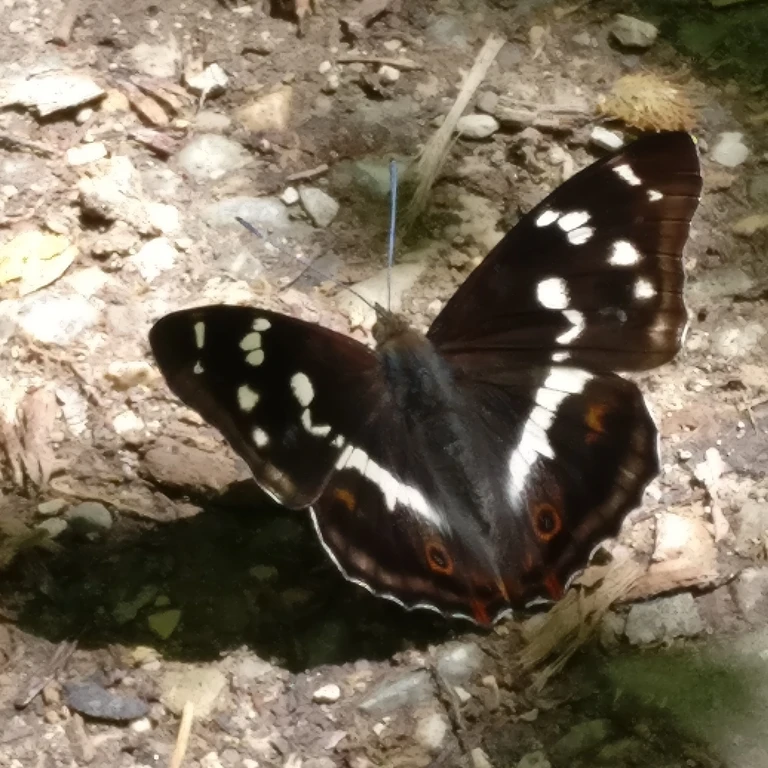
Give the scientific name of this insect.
Apatura iris
